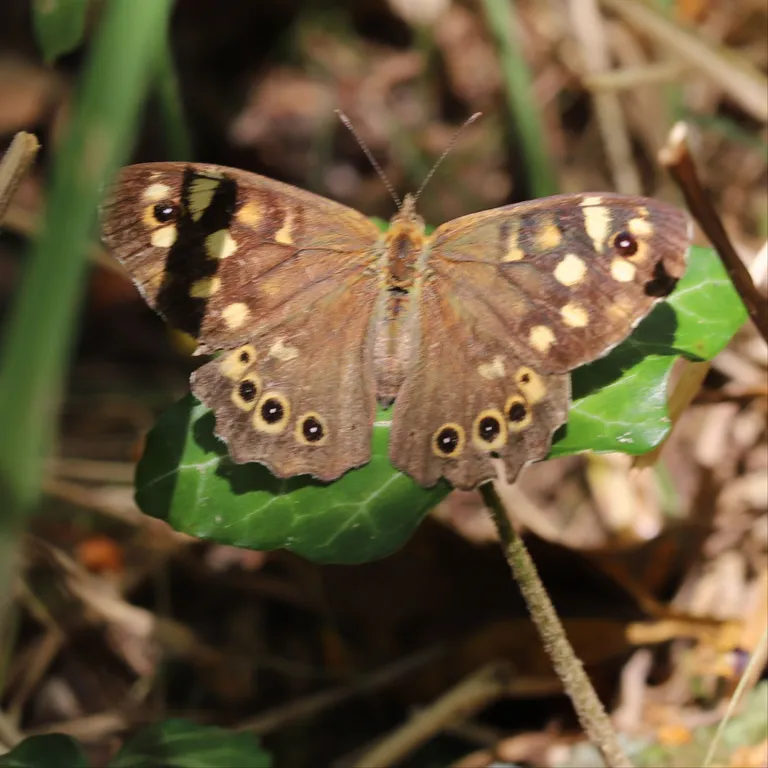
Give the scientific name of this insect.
Pararge aegeria
